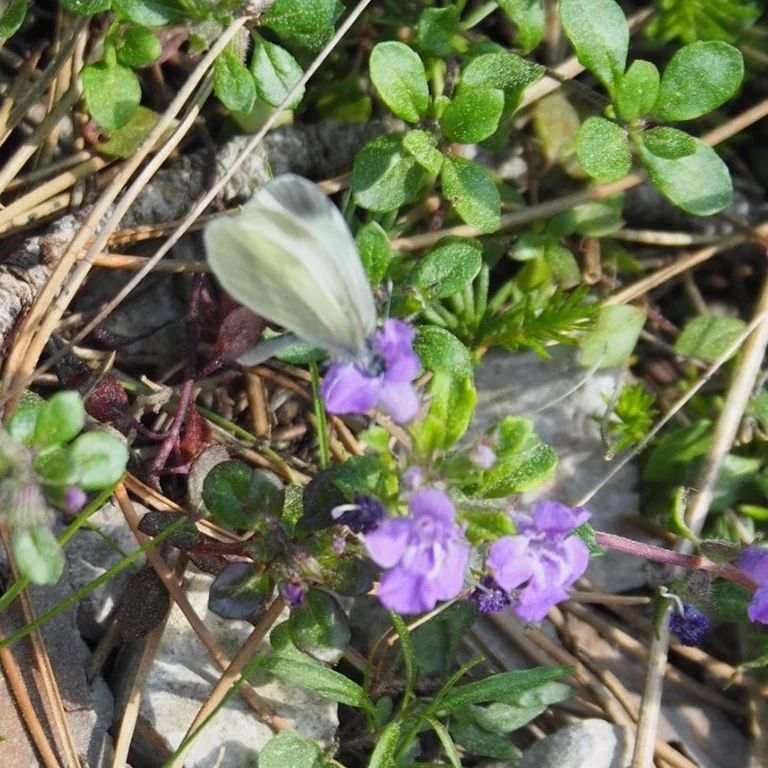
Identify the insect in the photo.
Leptidea sinapis/juvernica
